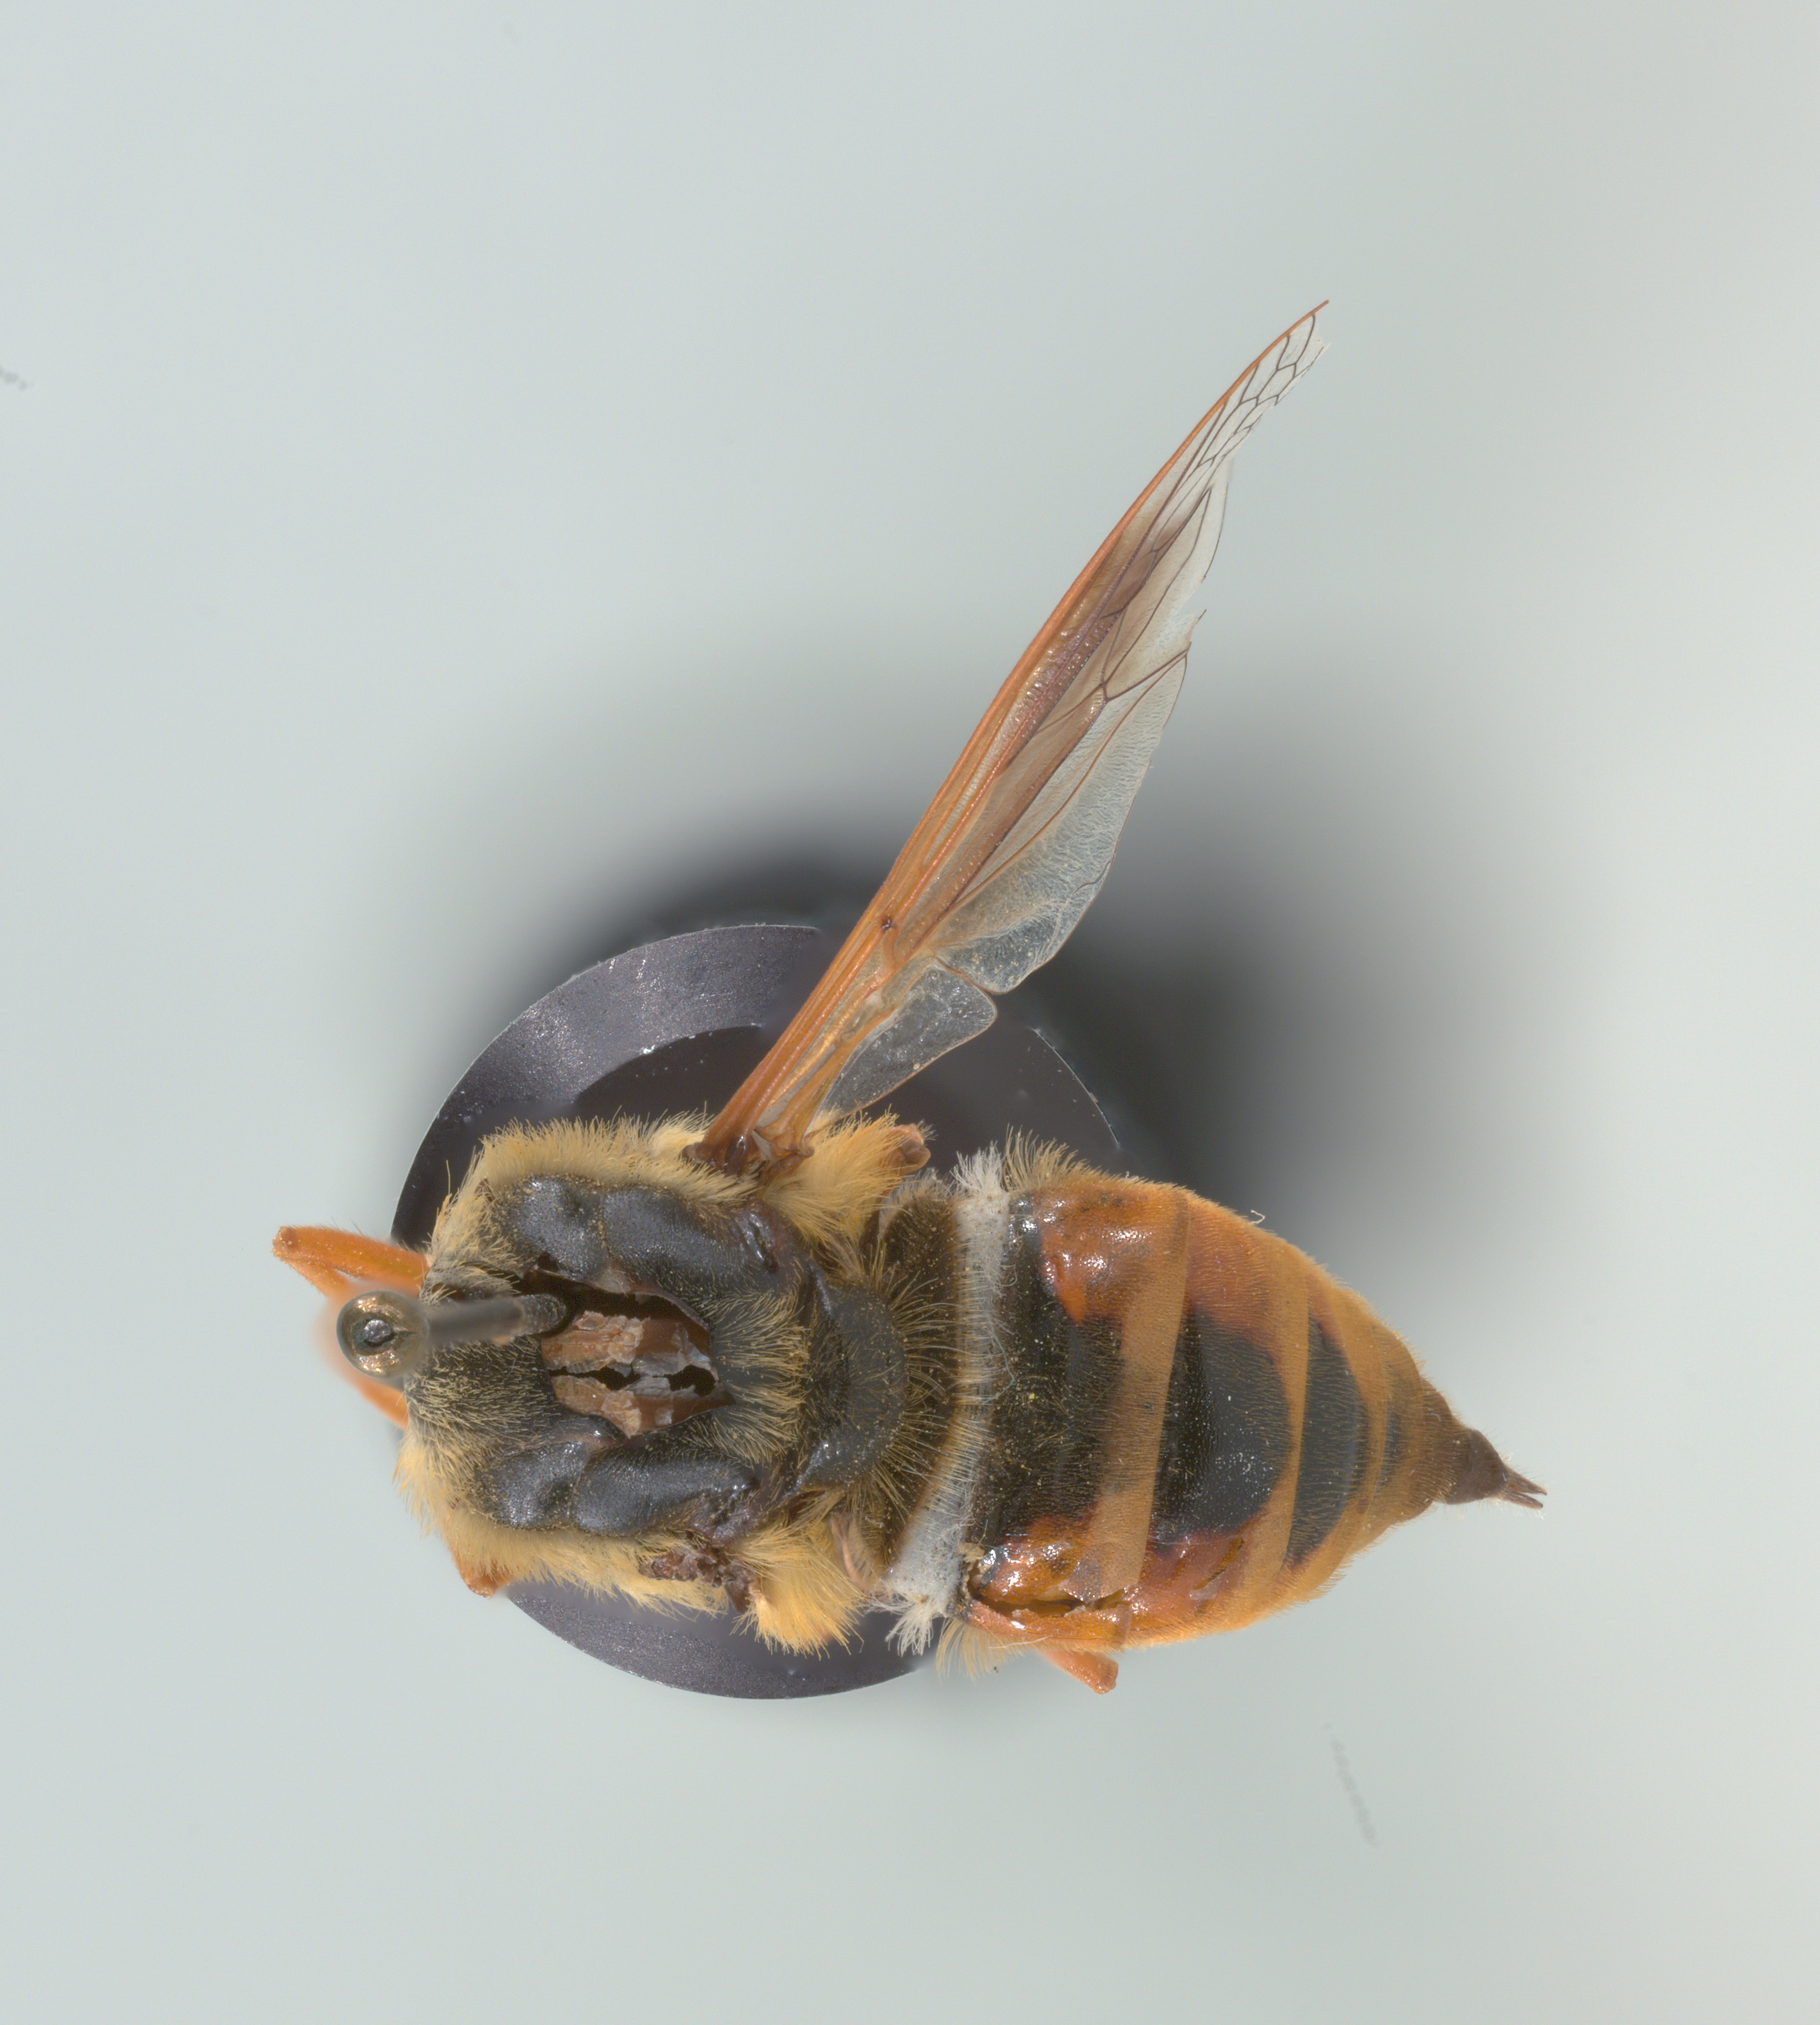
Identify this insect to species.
Prosoeca rhodesiensis (also Nemestrinus rufipes)
